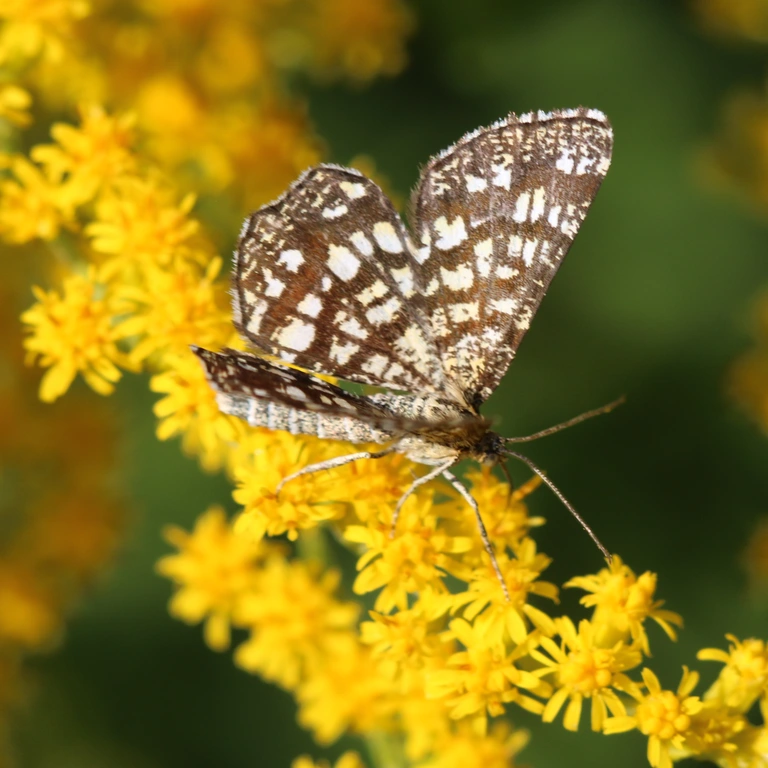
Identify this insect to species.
Chiasmia clathrata
